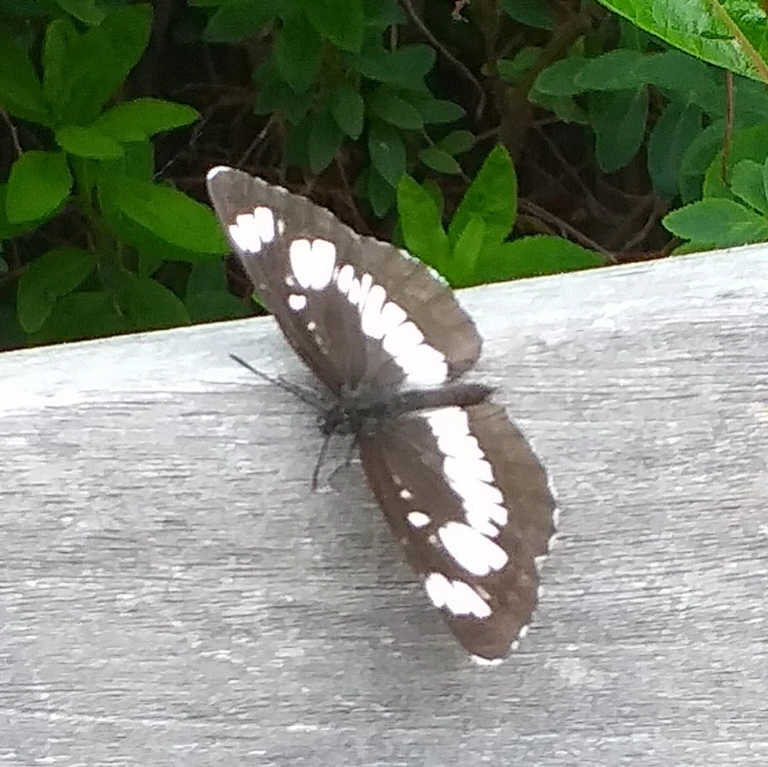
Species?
Neptis rivularis
